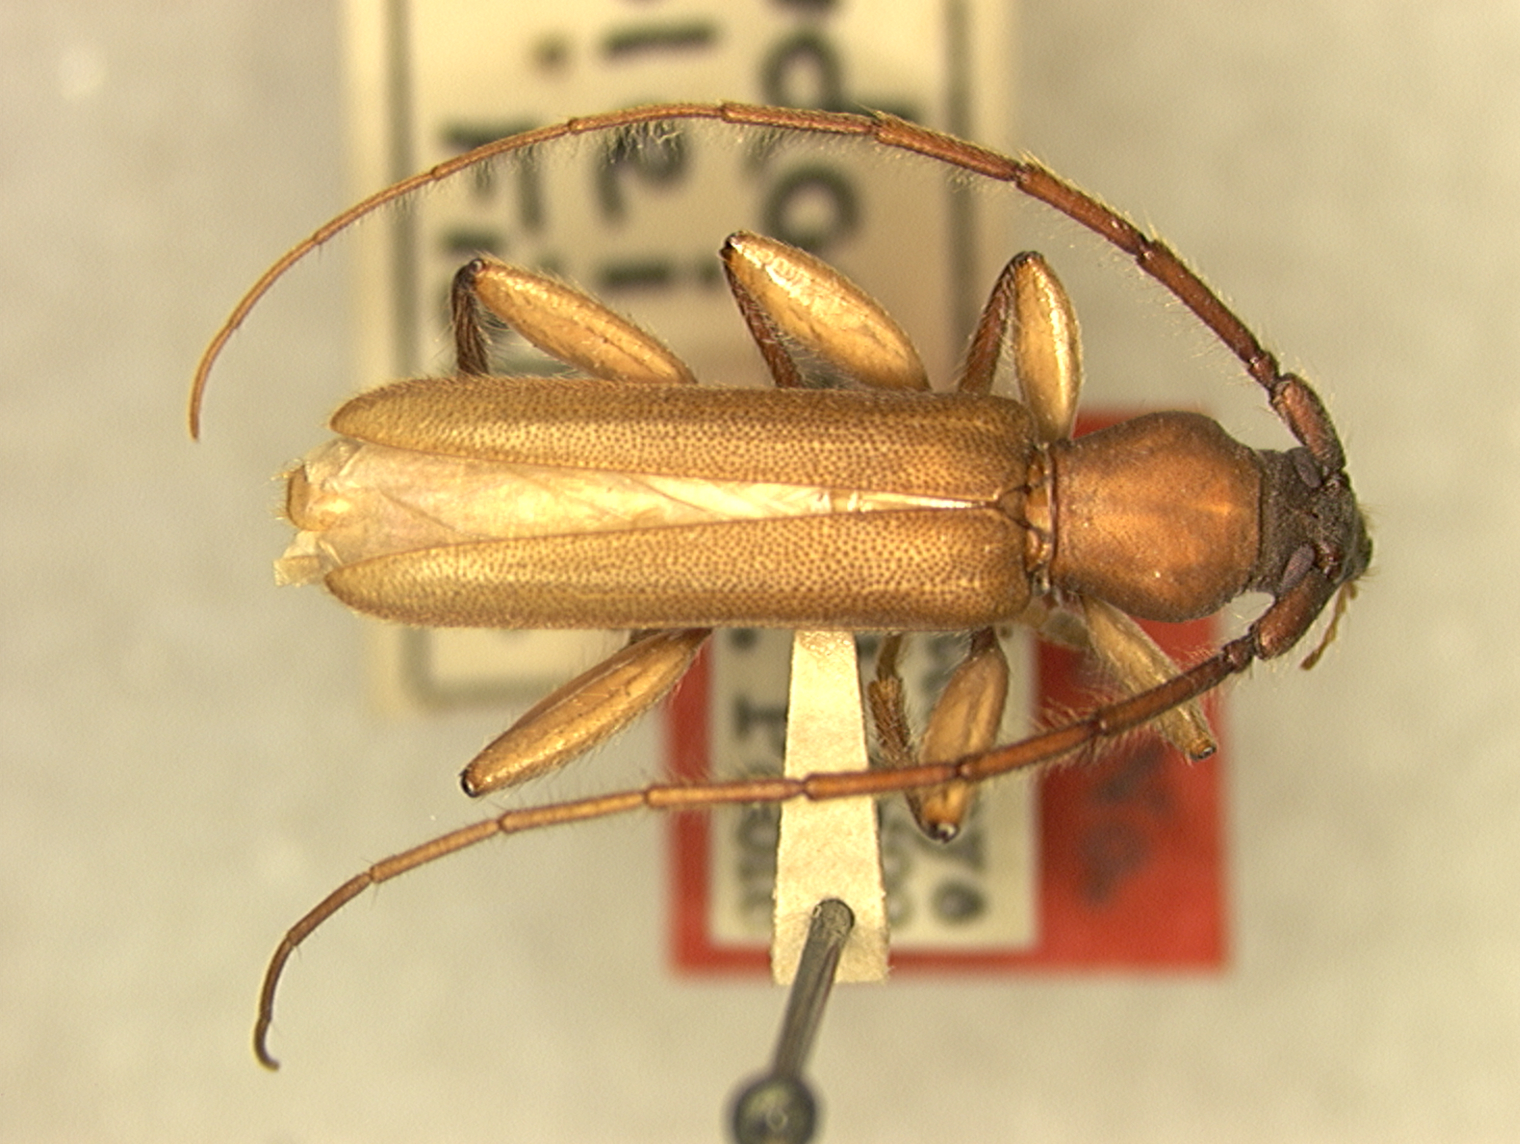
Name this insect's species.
Pseudoeme poolei (also Enosmaeus cubanus)
